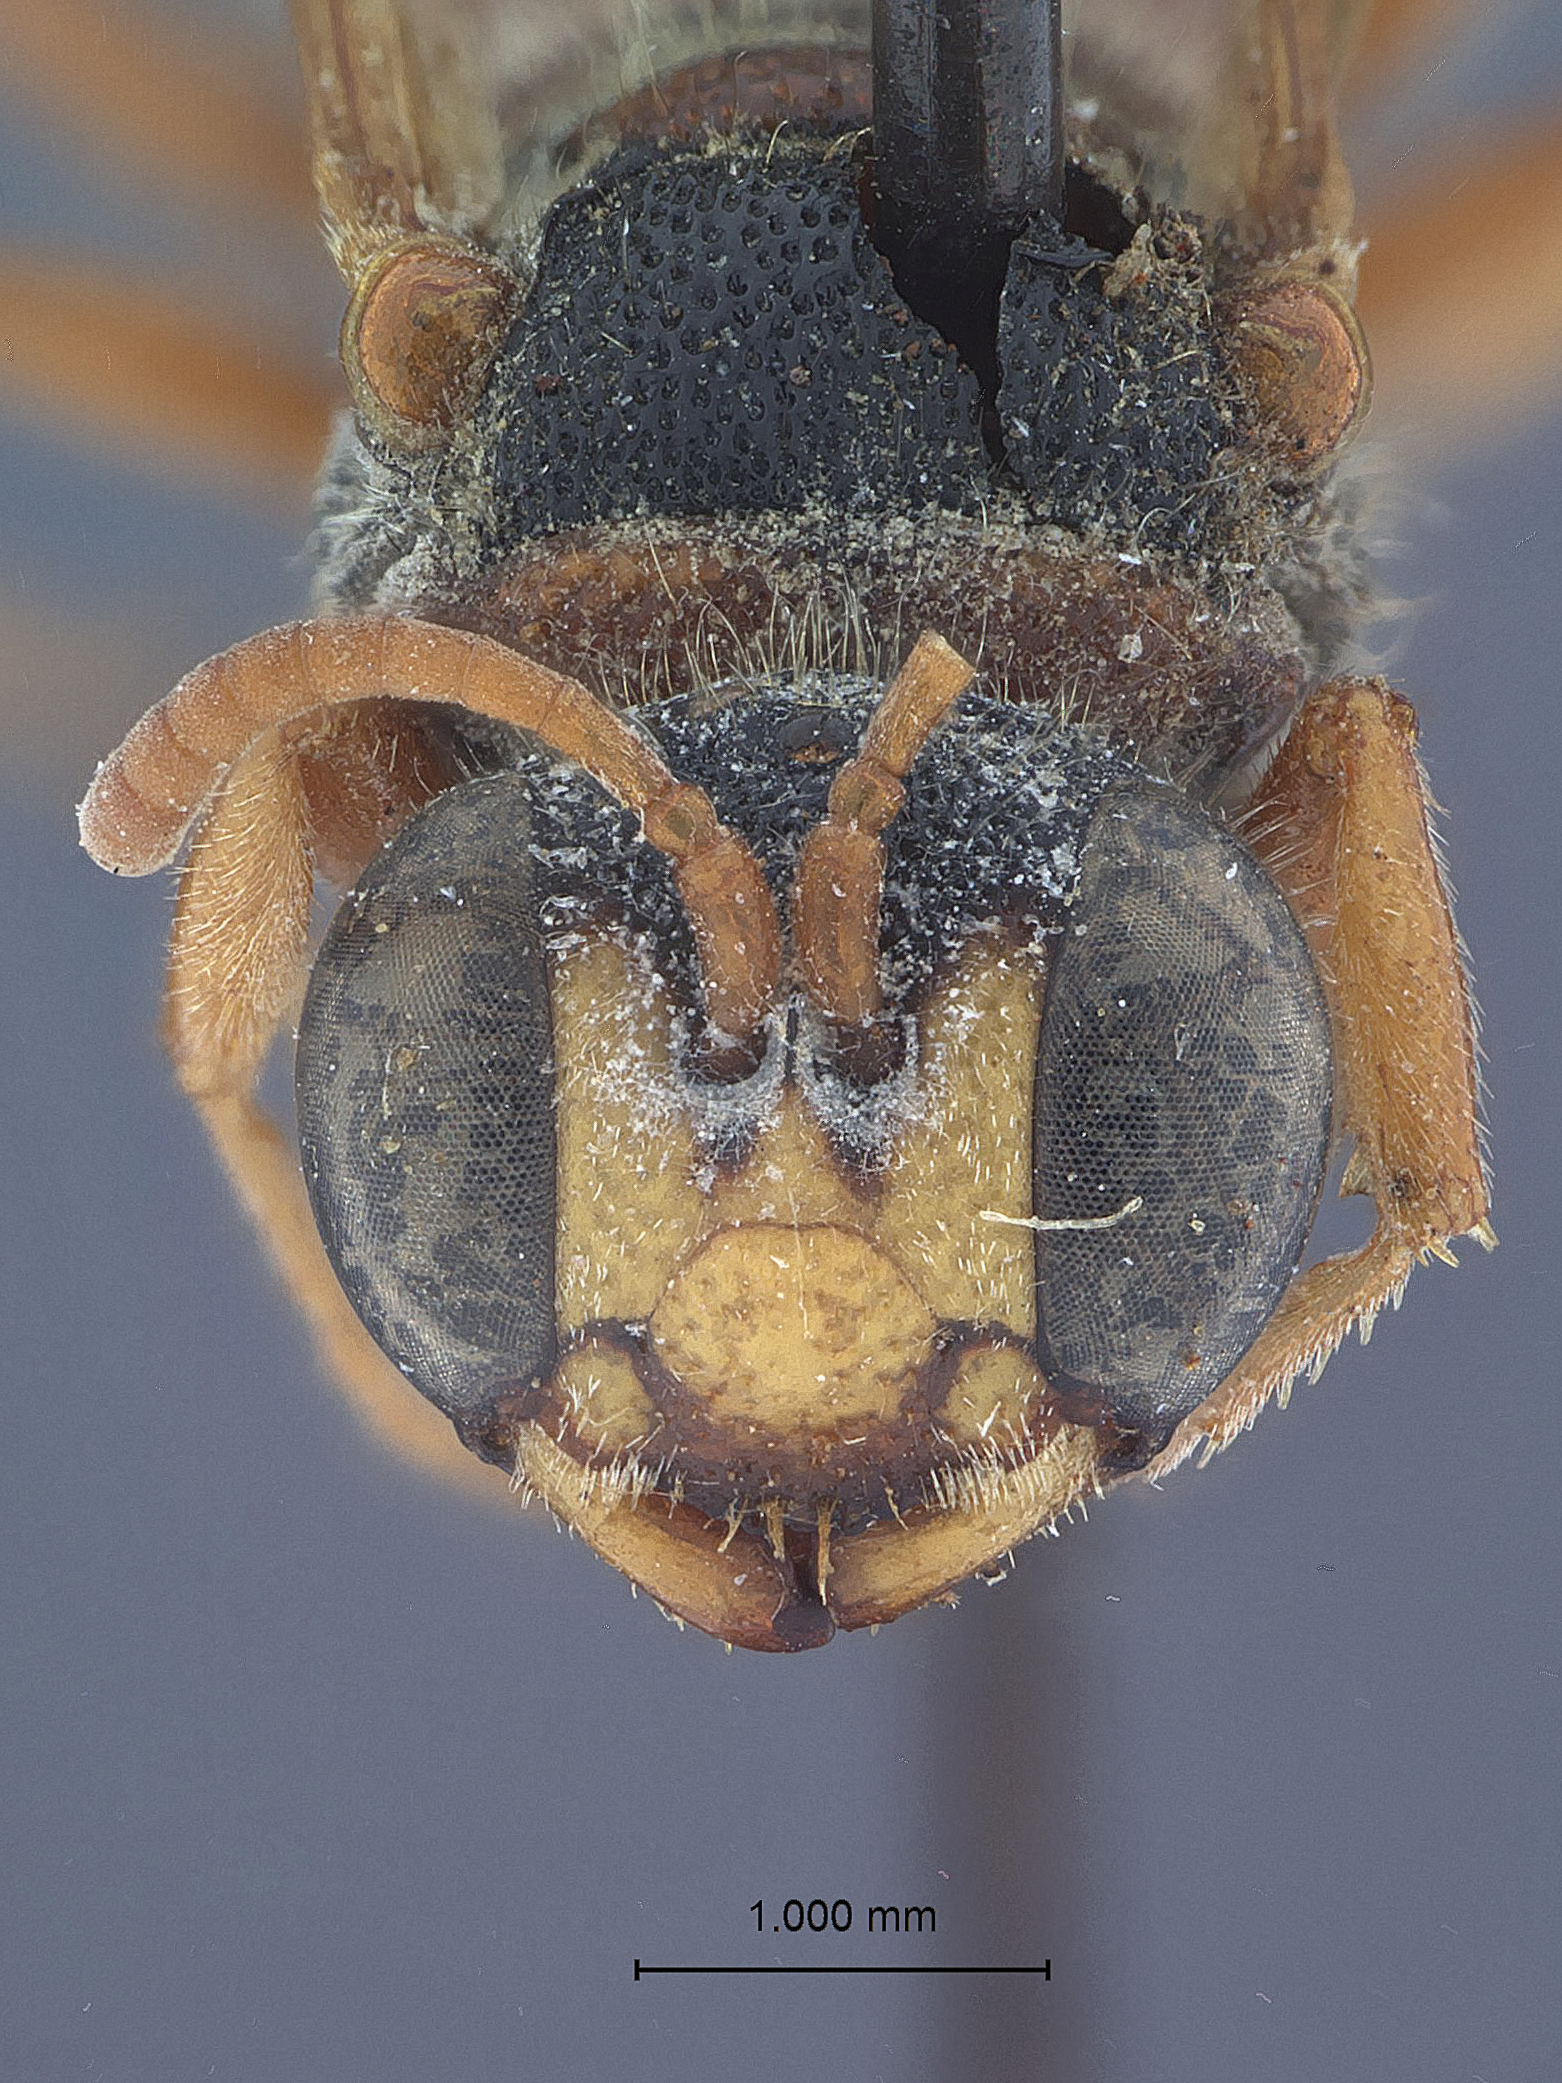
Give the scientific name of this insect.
Cerceris rufa
